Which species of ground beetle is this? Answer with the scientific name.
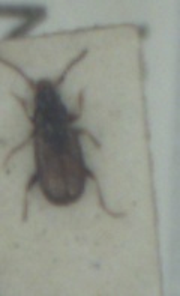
Tachys scutellaris
